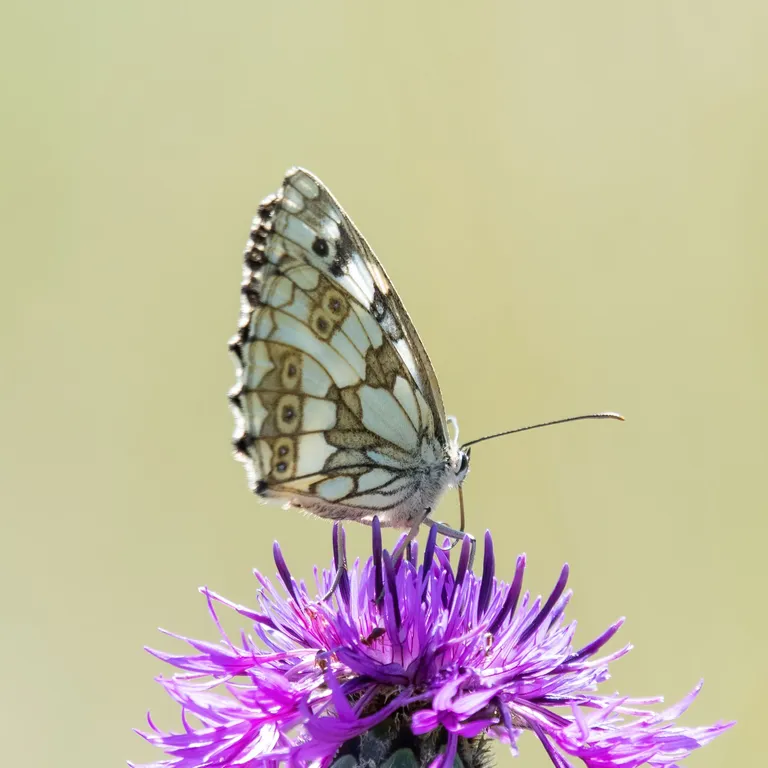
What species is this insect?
Melanargia galathea
